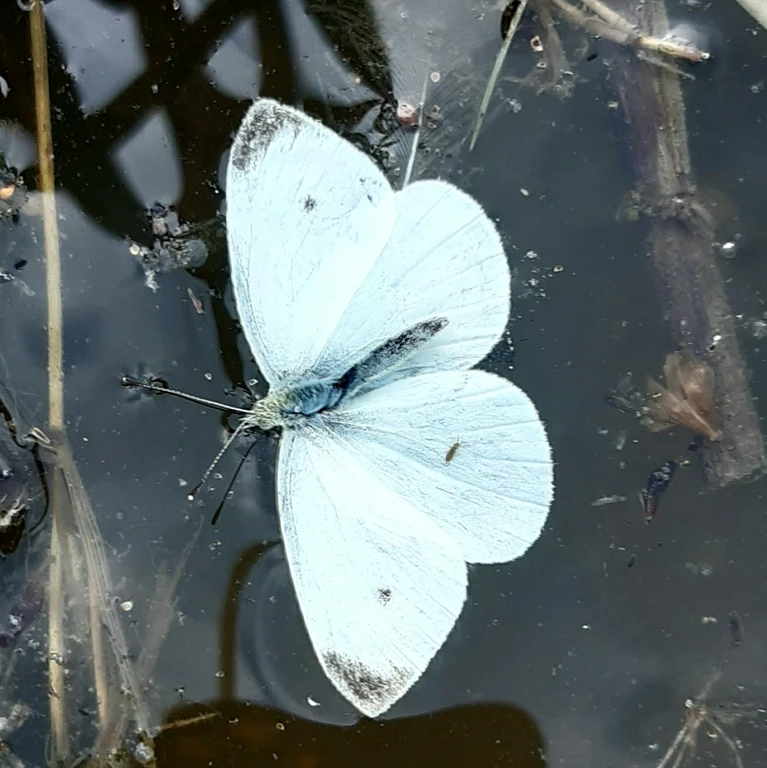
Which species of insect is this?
Pieris rapae
